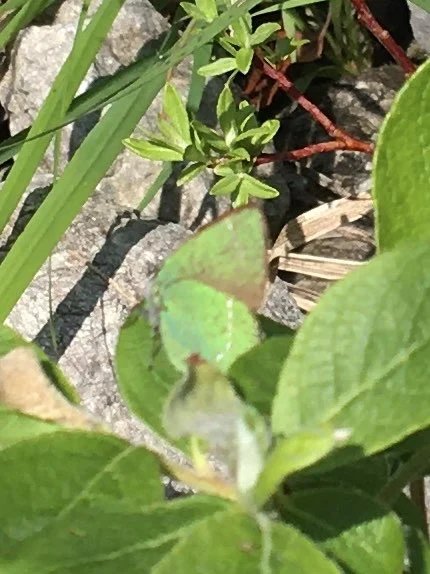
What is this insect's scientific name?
Callophrys rubi
